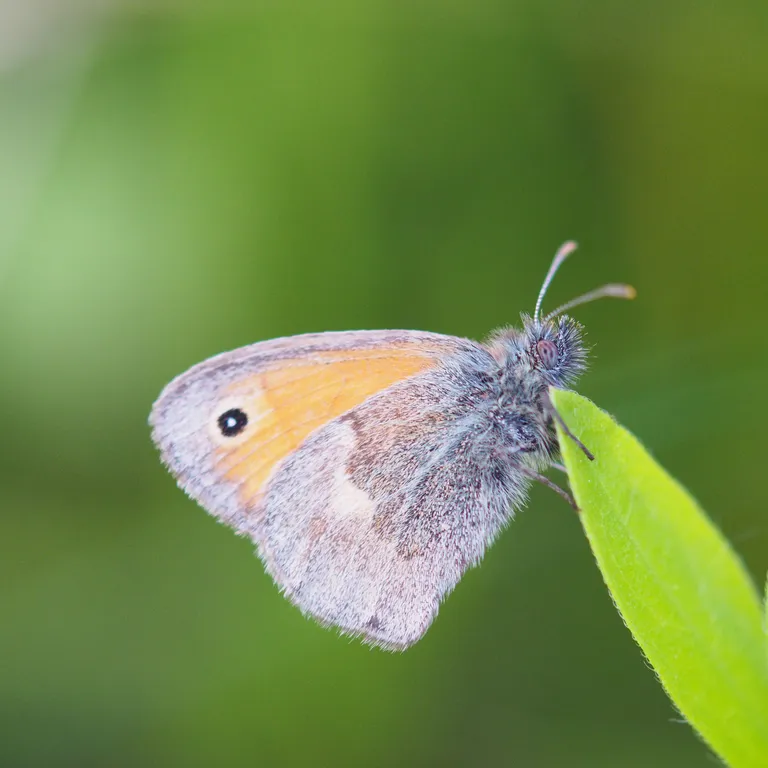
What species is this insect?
Coenonympha pamphilus
